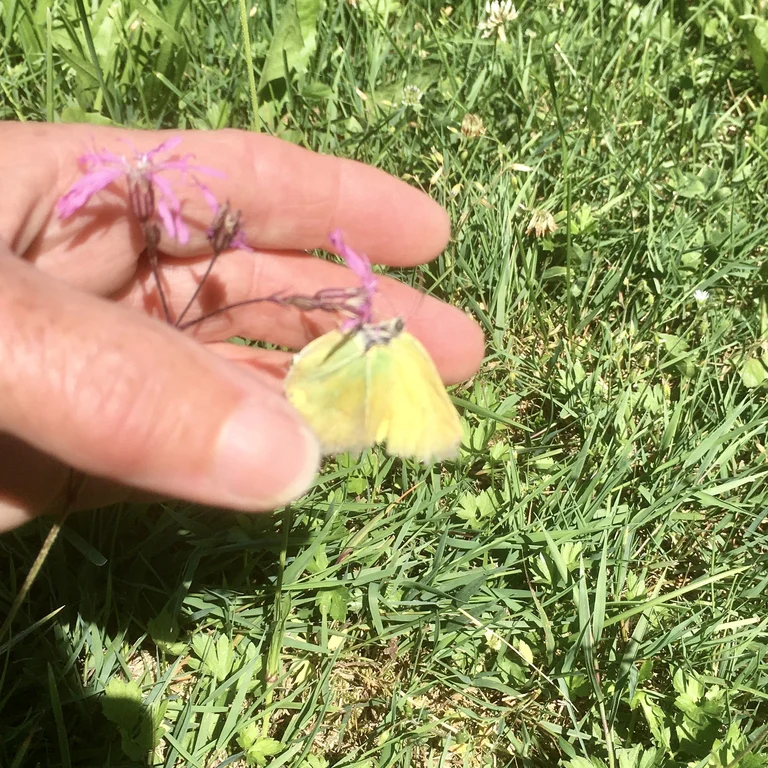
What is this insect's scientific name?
Gonepteryx rhamni
